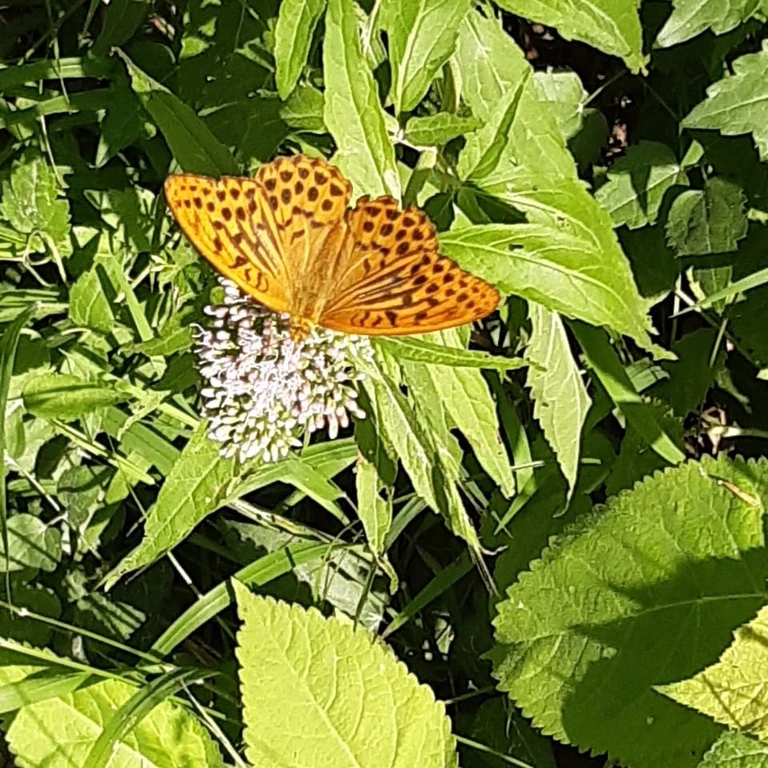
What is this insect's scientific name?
Argynnis paphia
